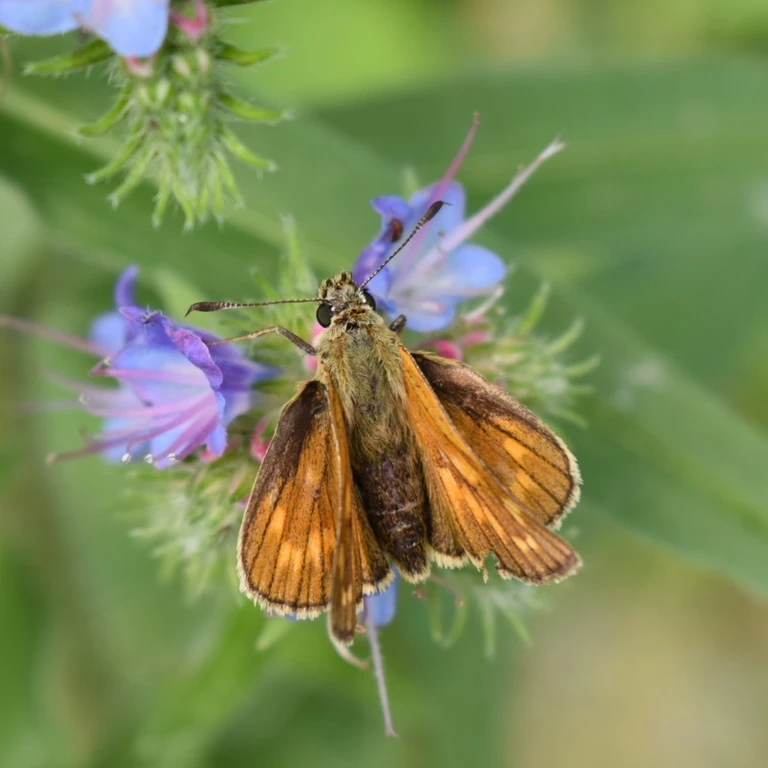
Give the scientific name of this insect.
Ochlodes sylvanus (also Ochlodes venata)
